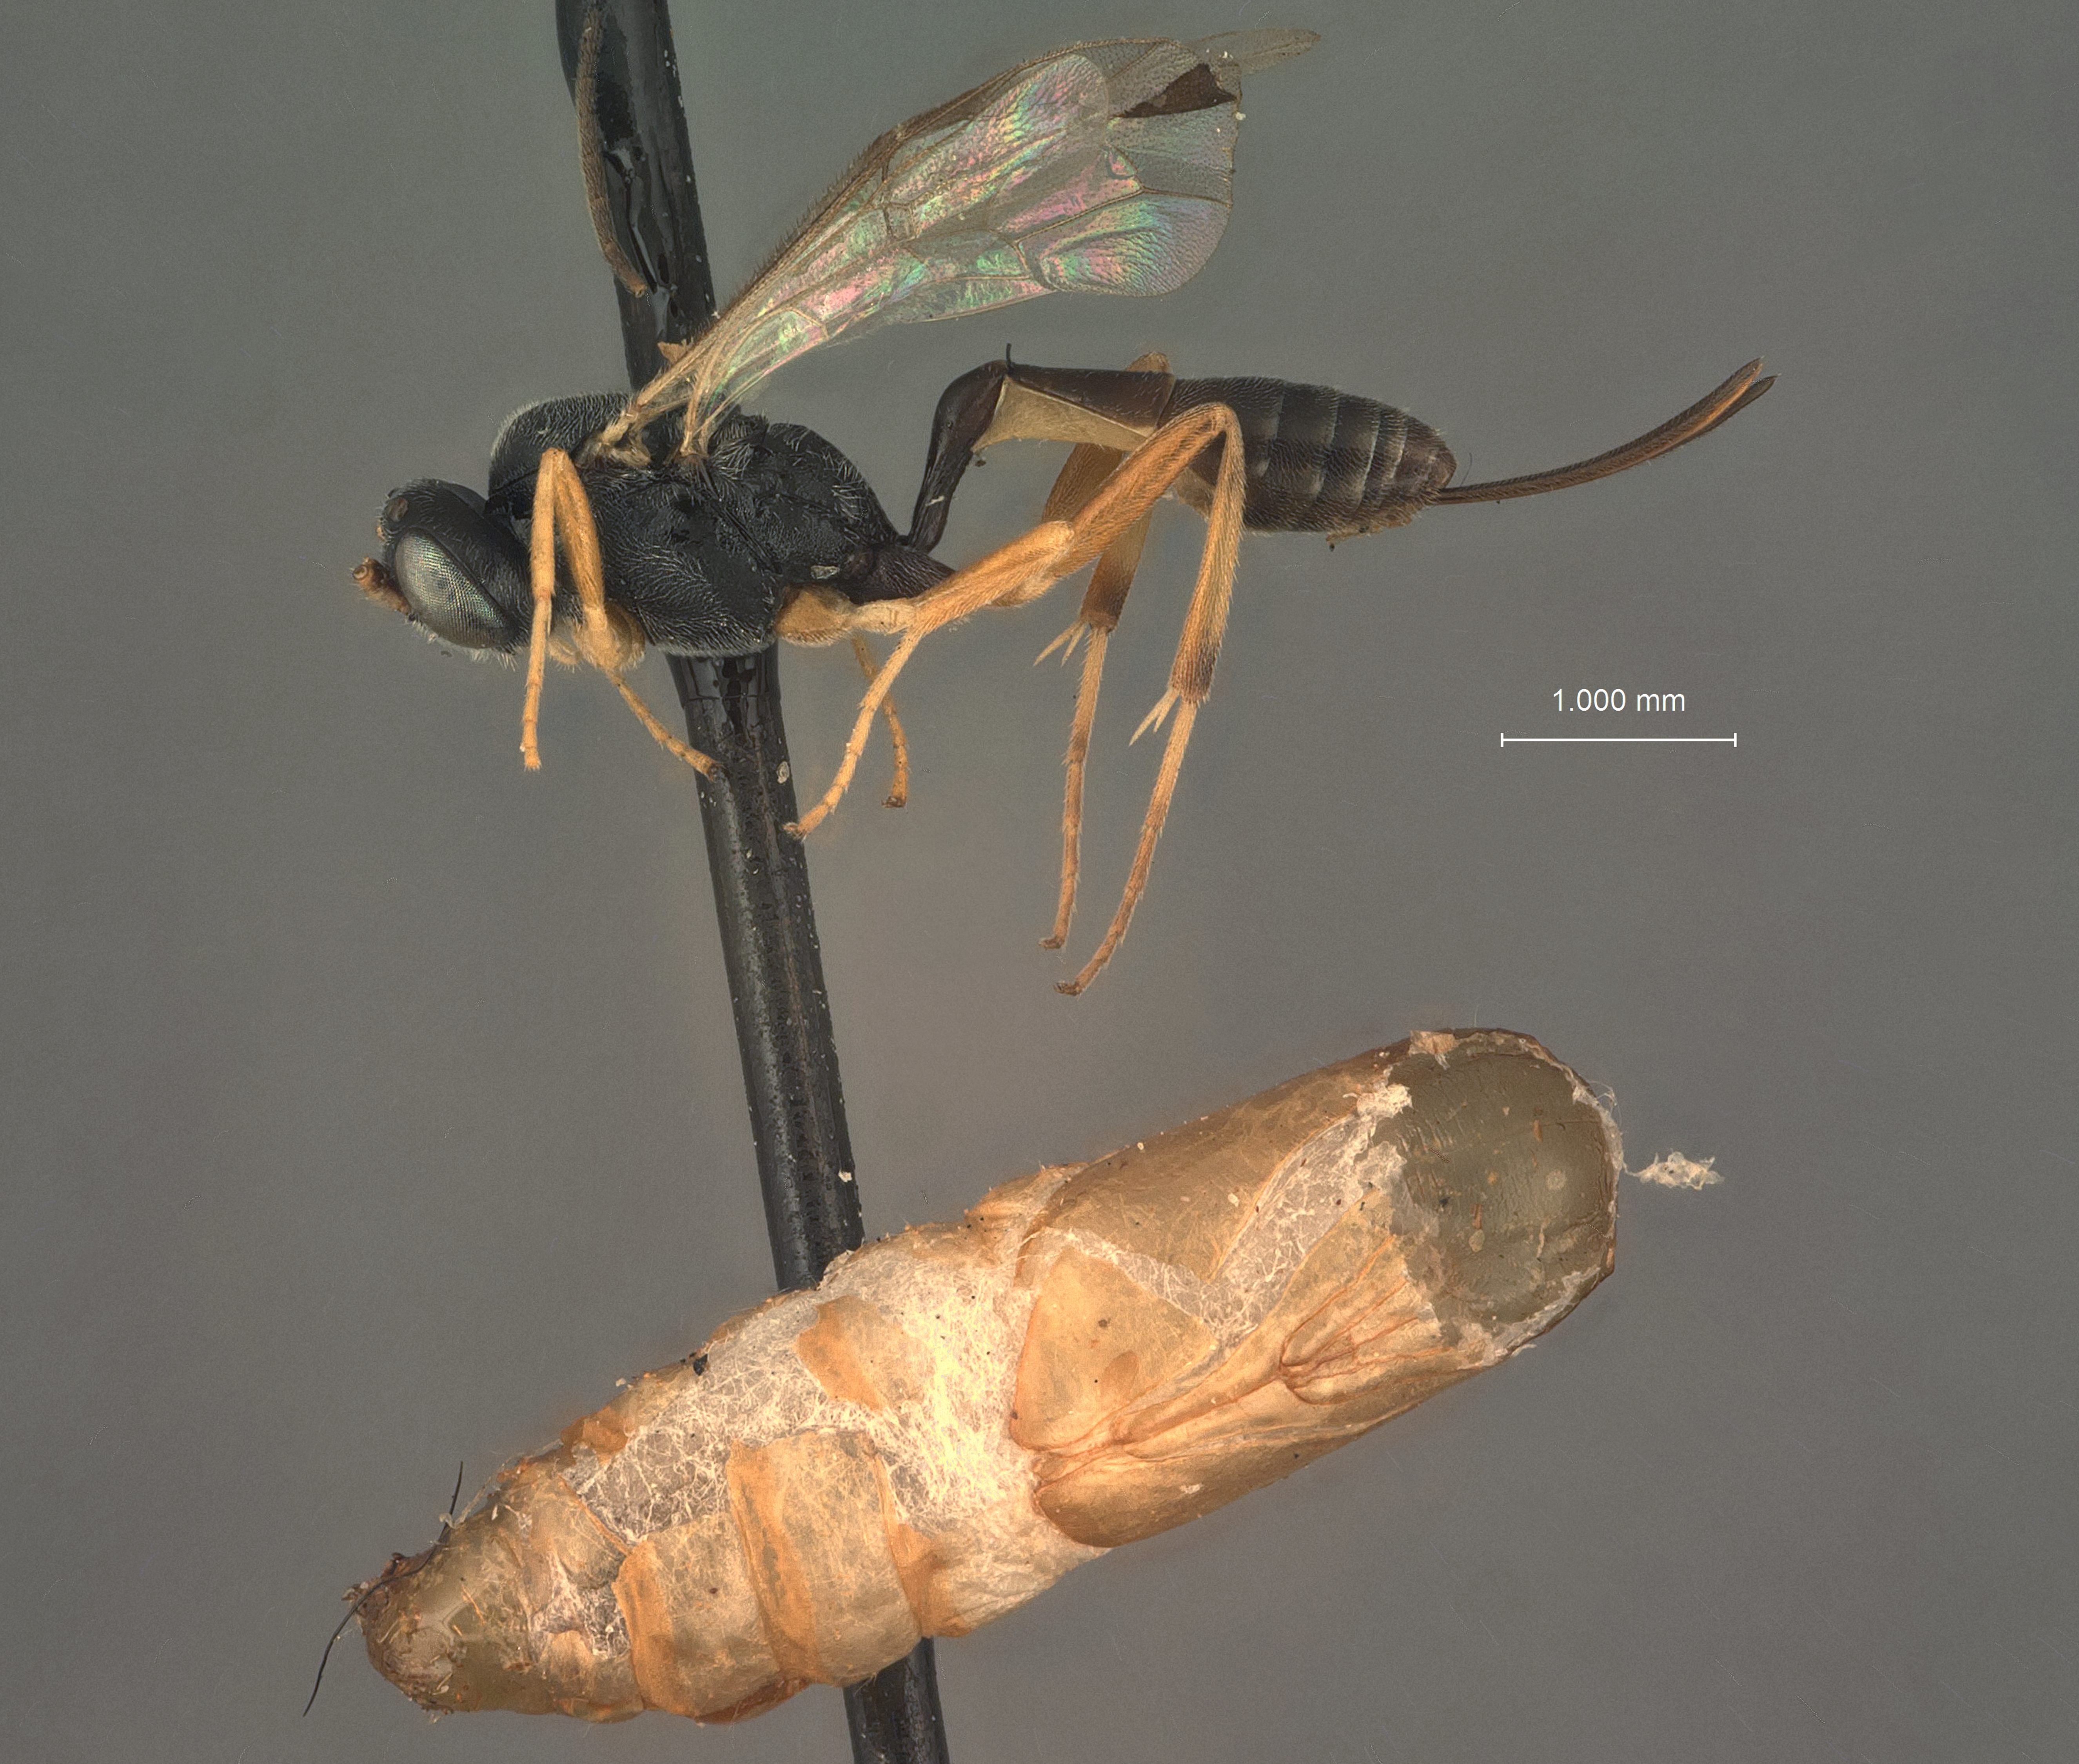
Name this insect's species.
Campoplex frustranae
